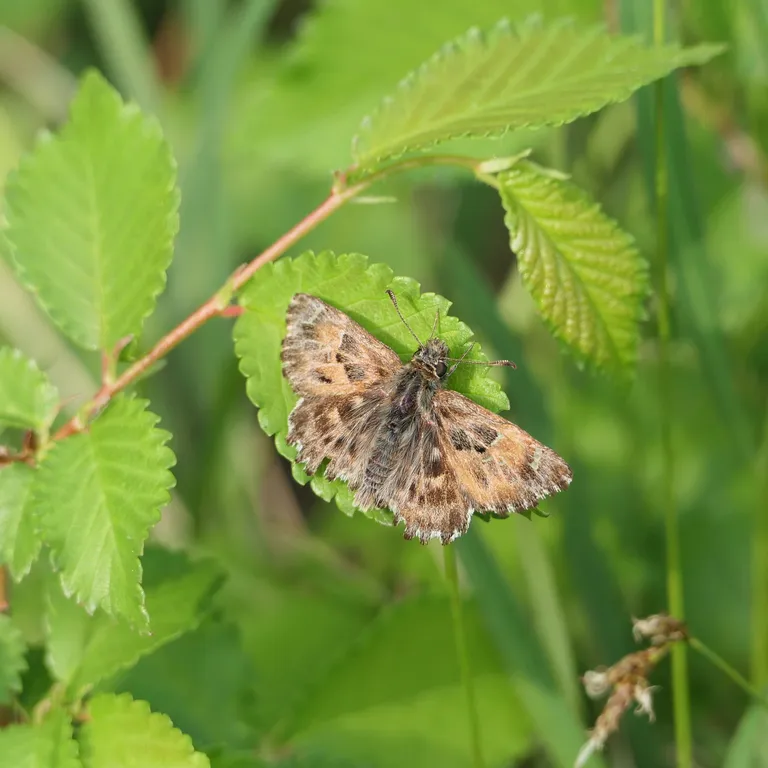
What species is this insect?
Carcharodus alceae
